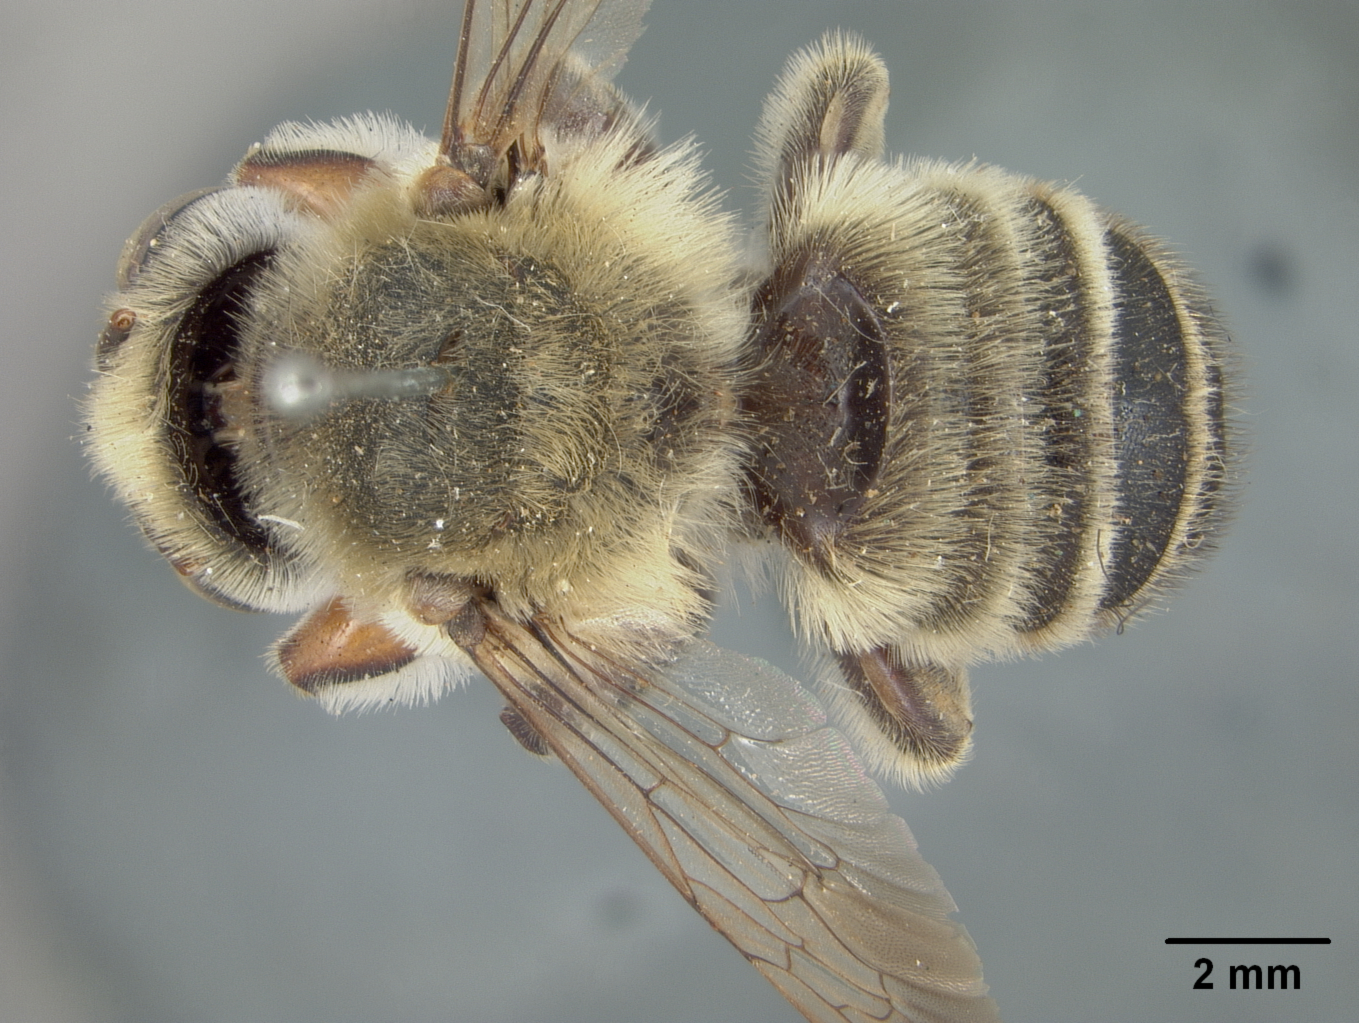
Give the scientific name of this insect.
Megachile comata
